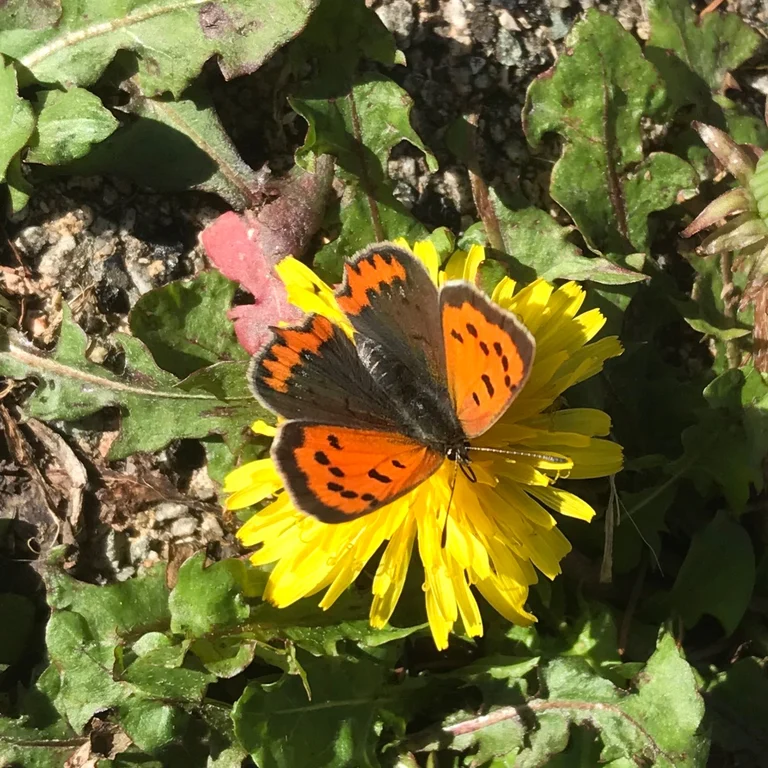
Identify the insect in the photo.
Lycaena phlaeas
